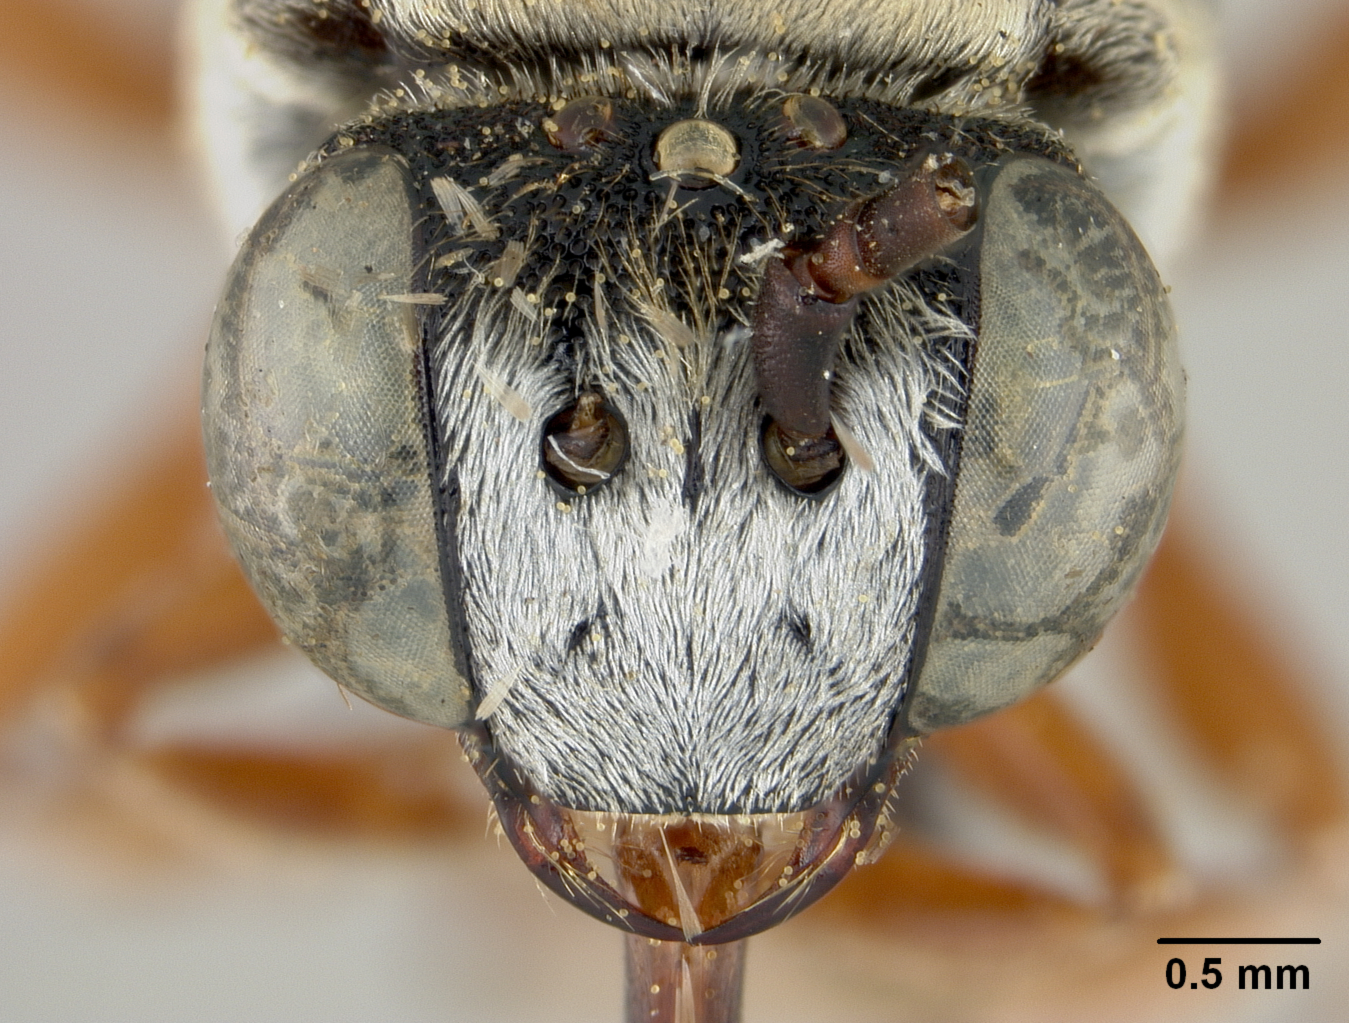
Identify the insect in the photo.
Triepeolus sandhousae
